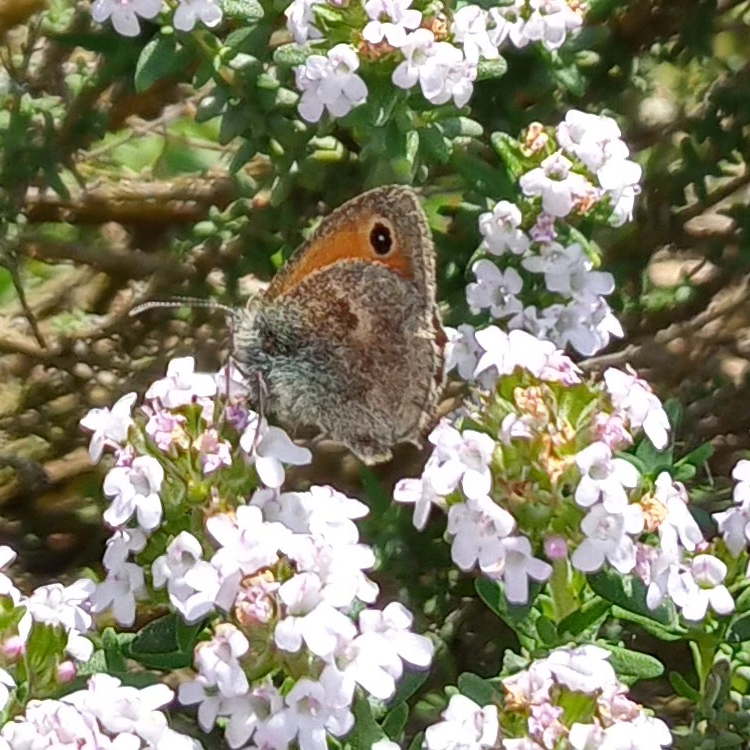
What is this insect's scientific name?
Coenonympha pamphilus
